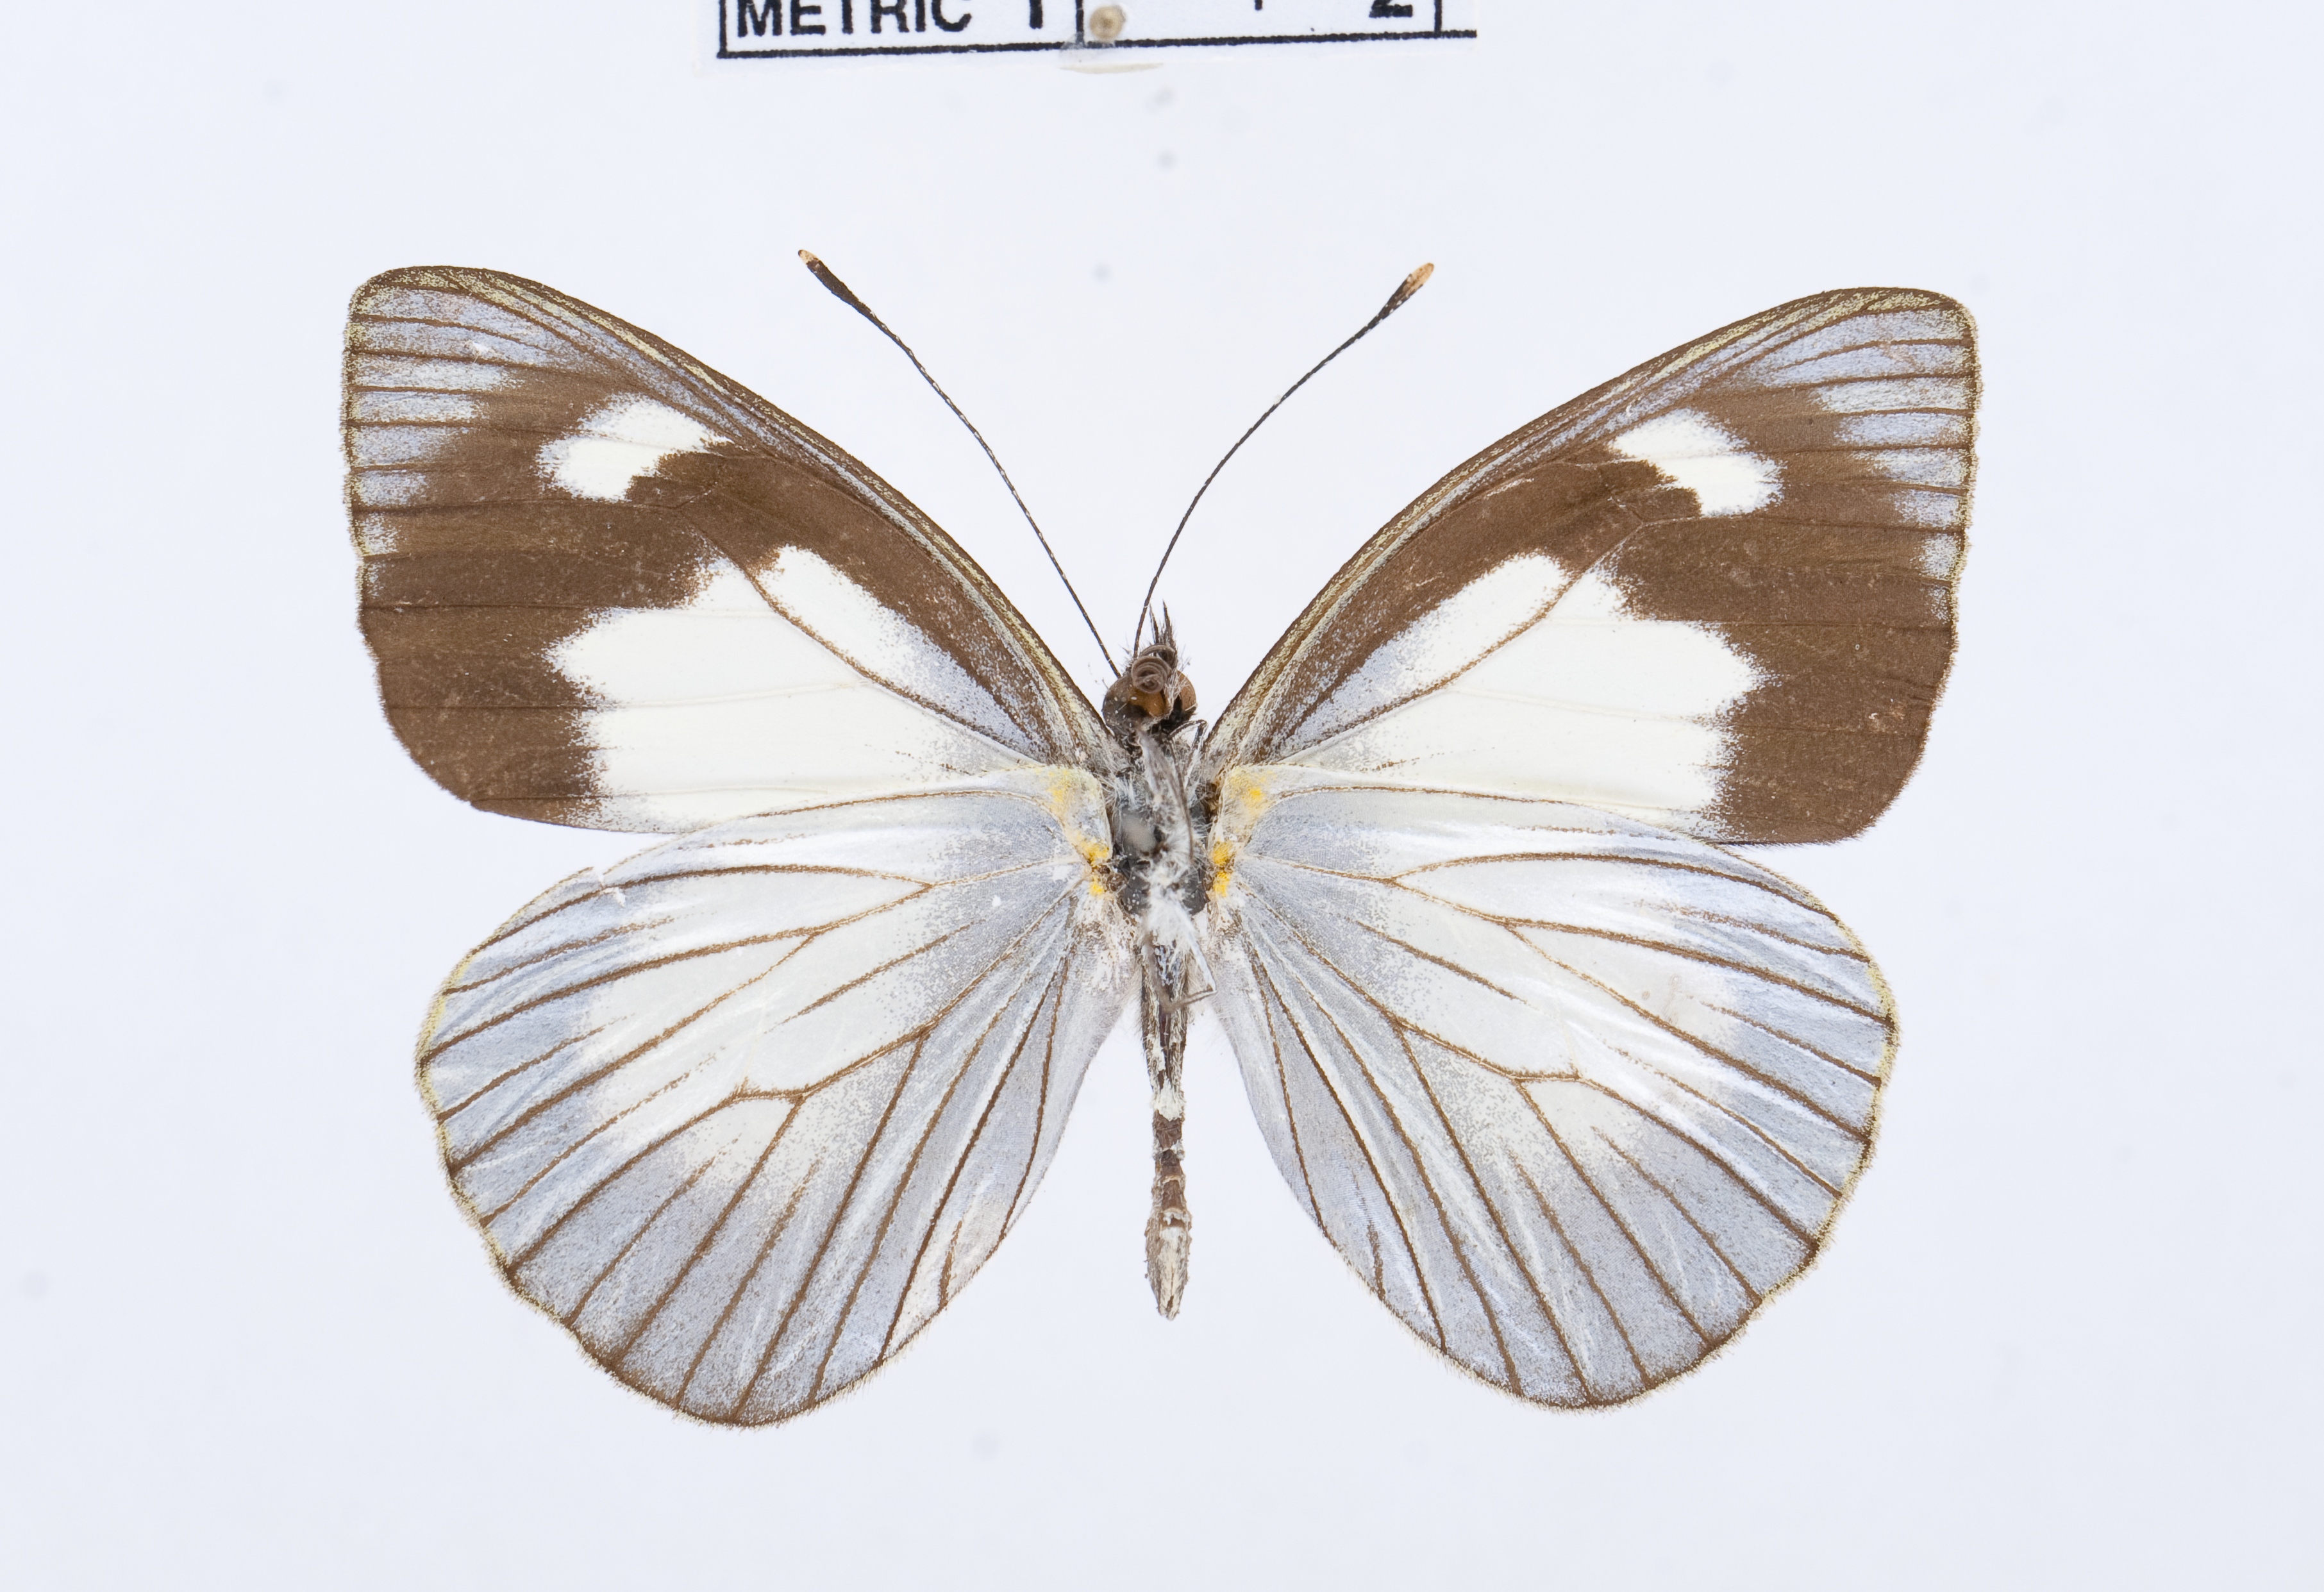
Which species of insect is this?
Leptophobia philoma
